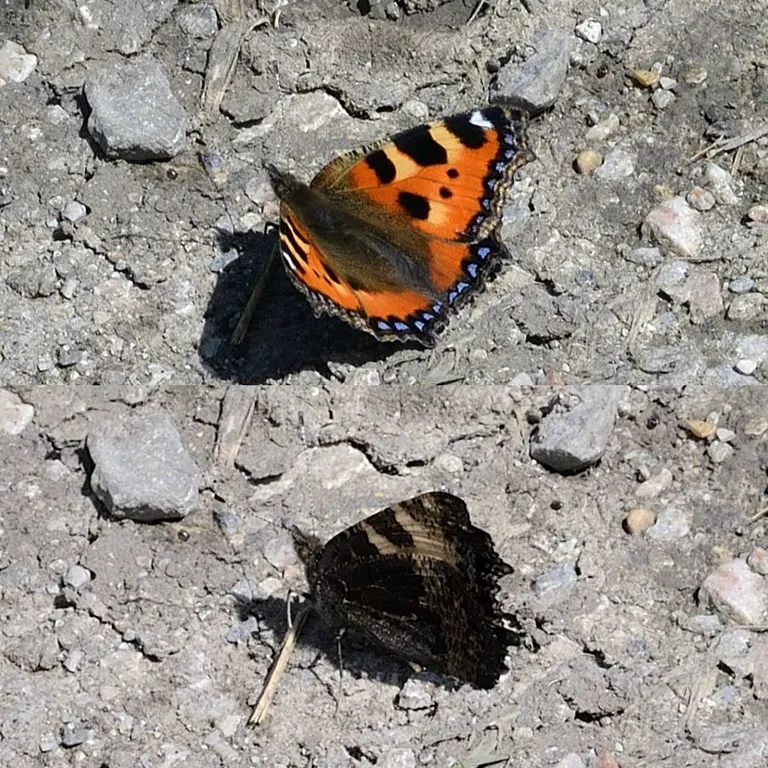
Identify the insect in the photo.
Aglais urticae
